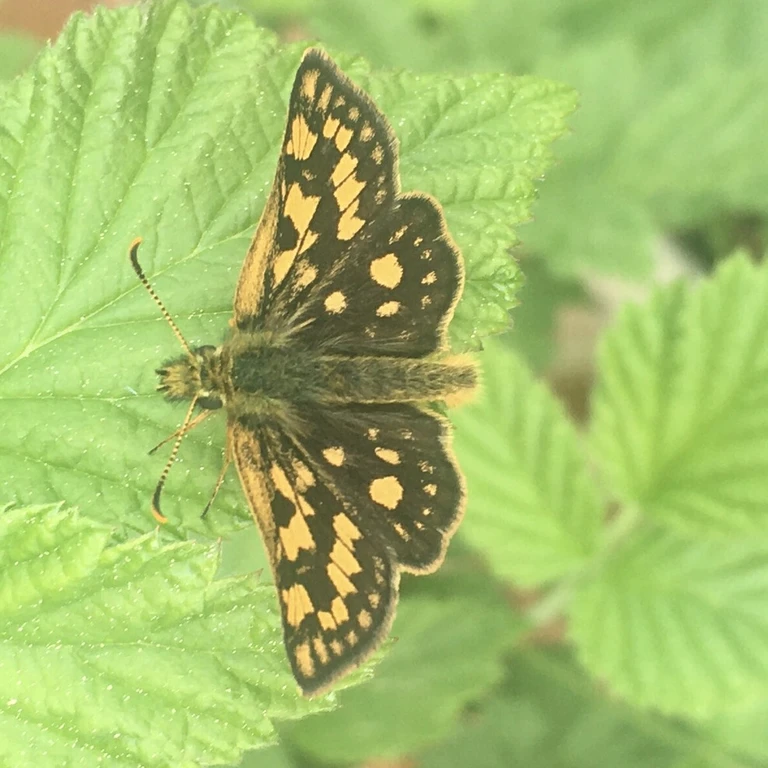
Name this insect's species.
Carterocephalus palaemon
